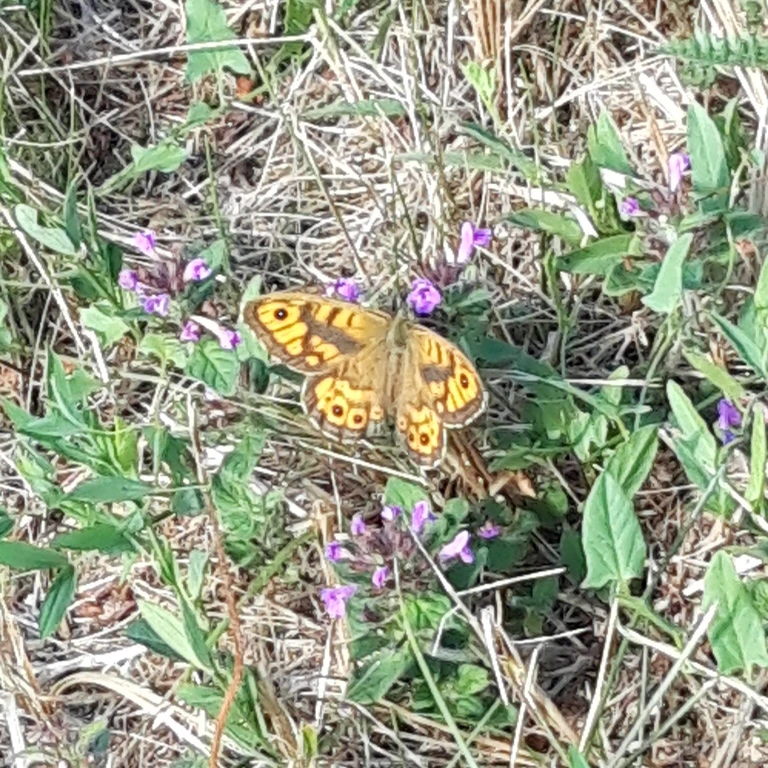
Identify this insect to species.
Lasiommata megera (also Pararge megera)
